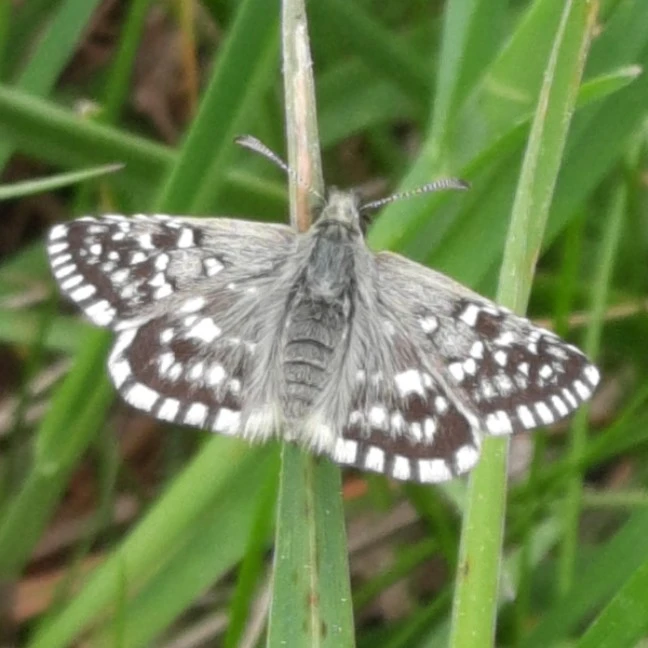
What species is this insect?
Pyrgus malvae
